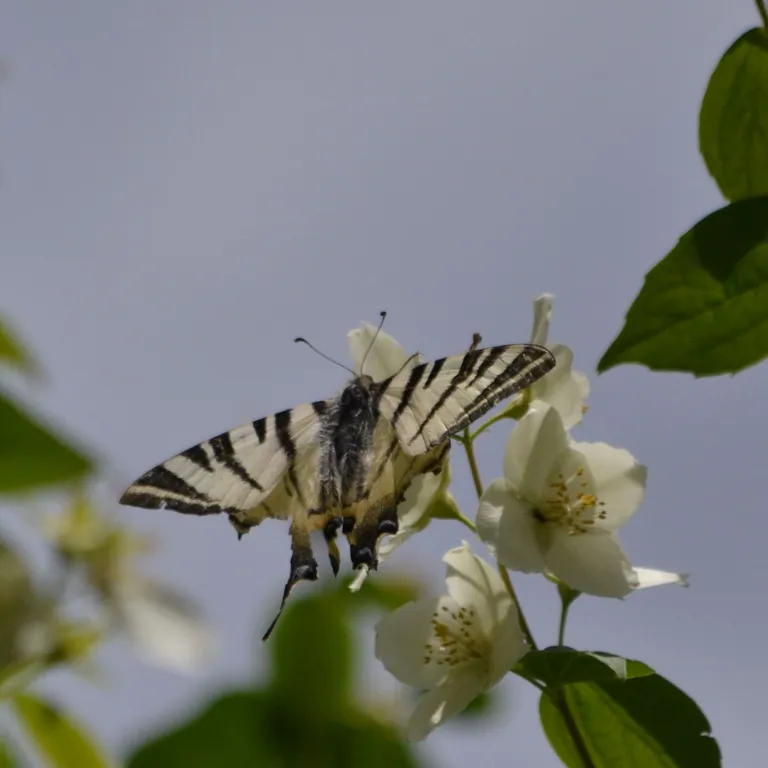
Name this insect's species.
Iphiclides podalirius
